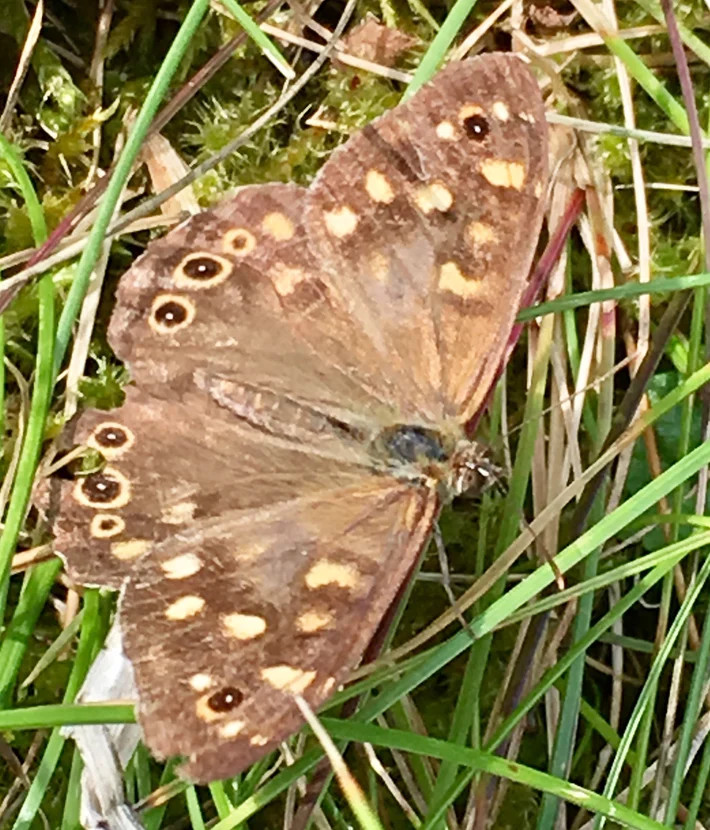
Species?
Pararge aegeria
